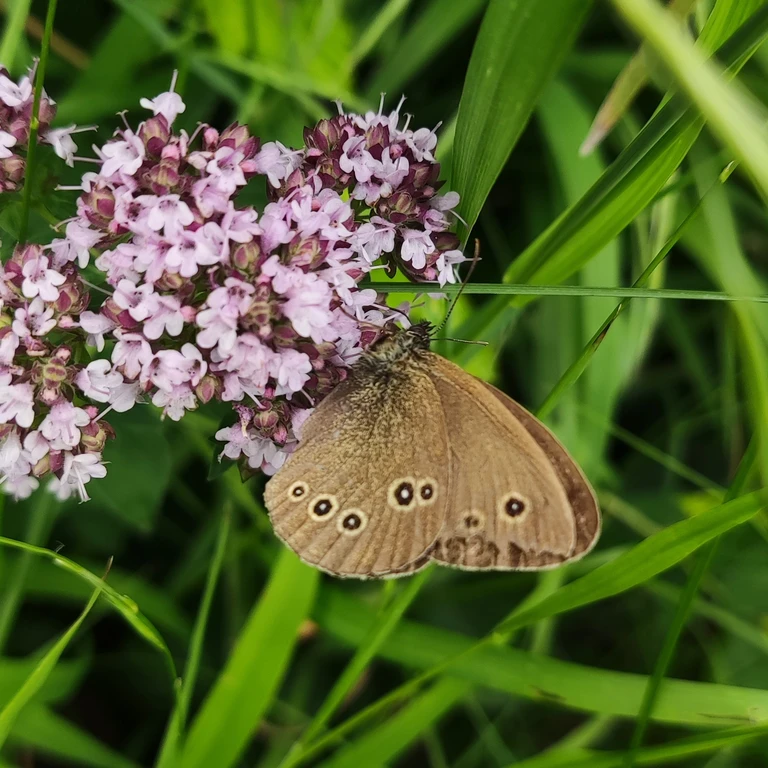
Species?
Aphantopus hyperantus
